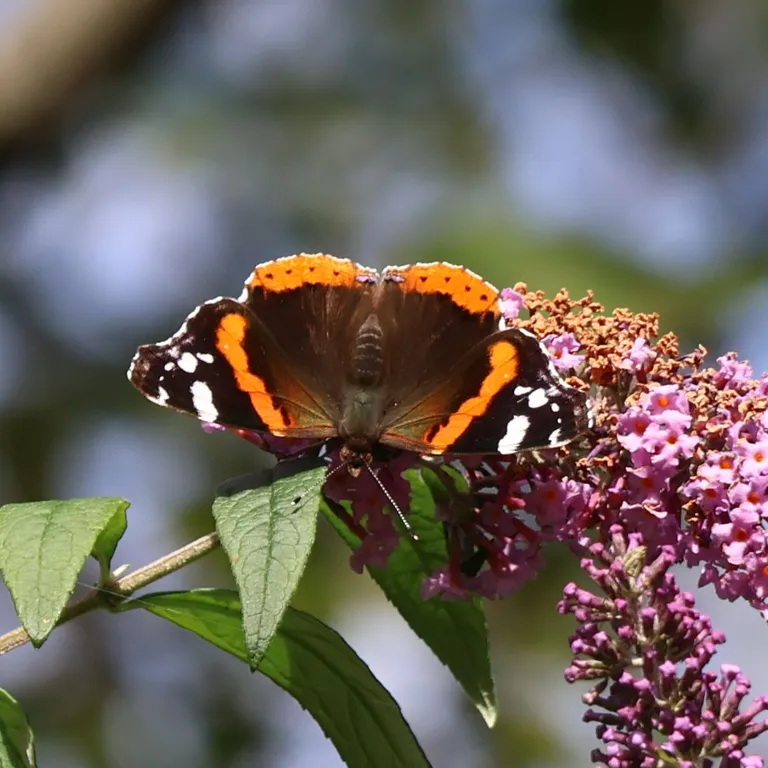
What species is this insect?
Vanessa atalanta
